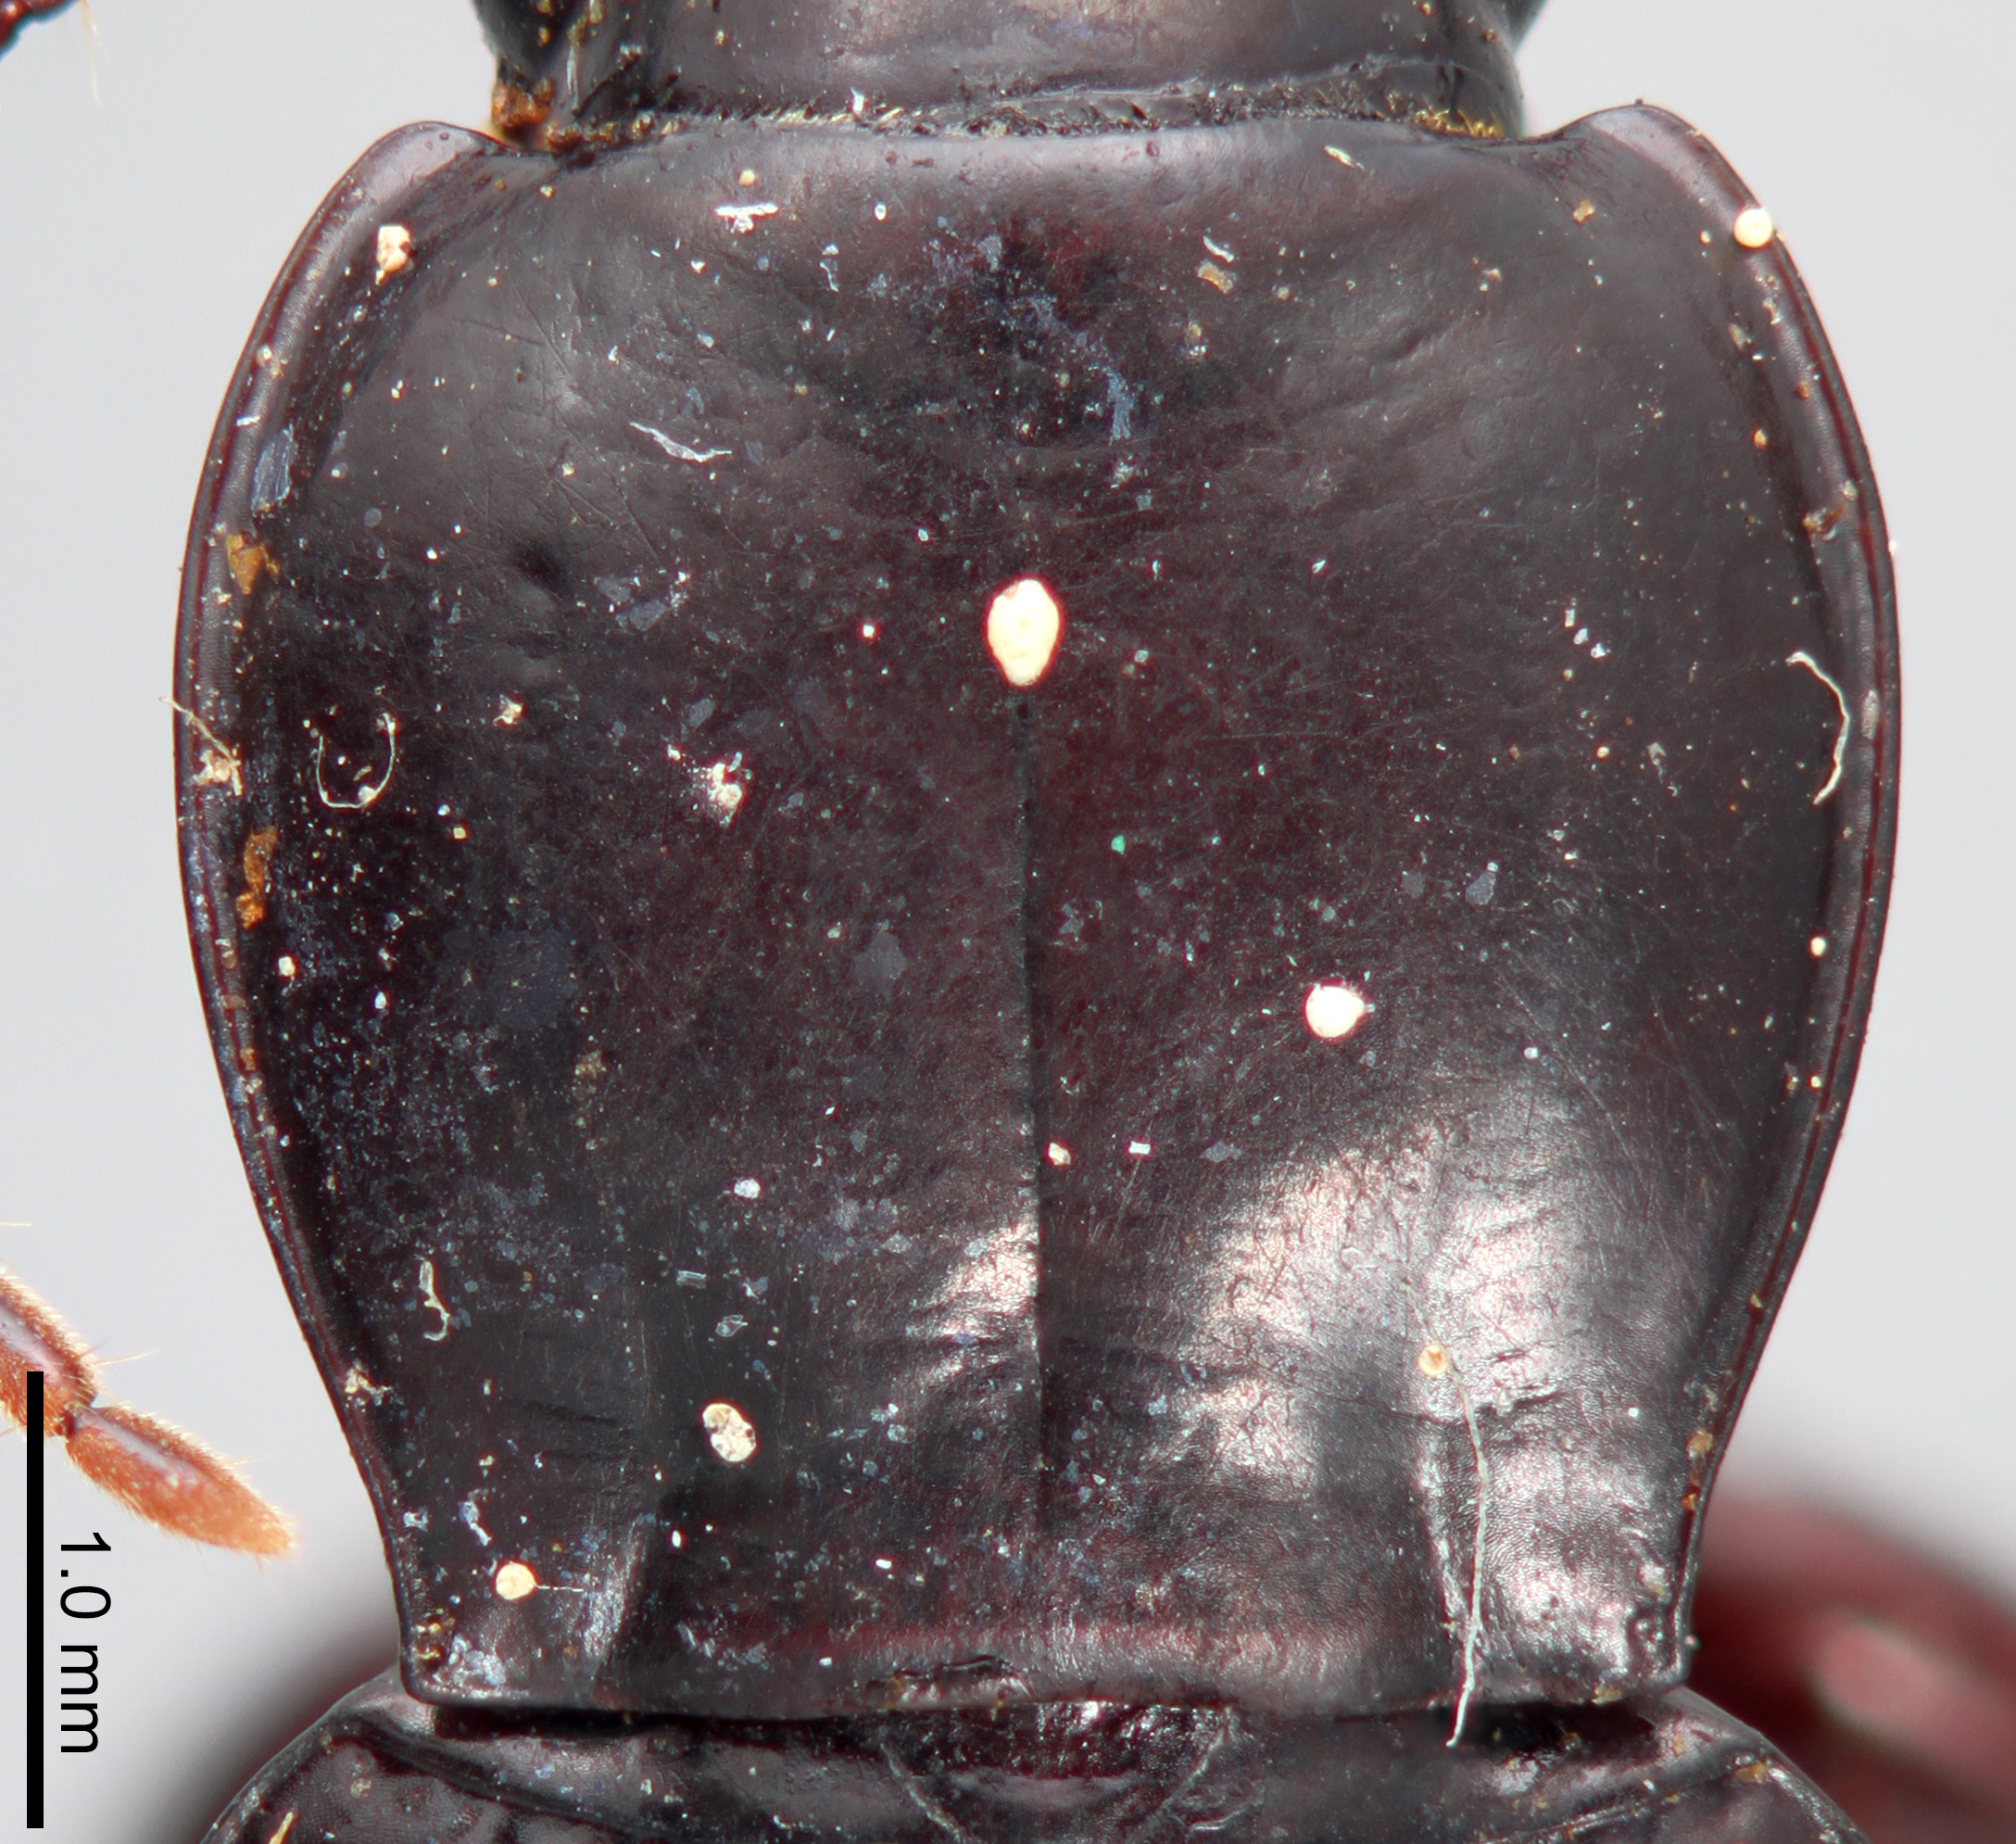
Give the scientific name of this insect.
Hypherpes protensiformis (also Pterostichus protensiformis)
